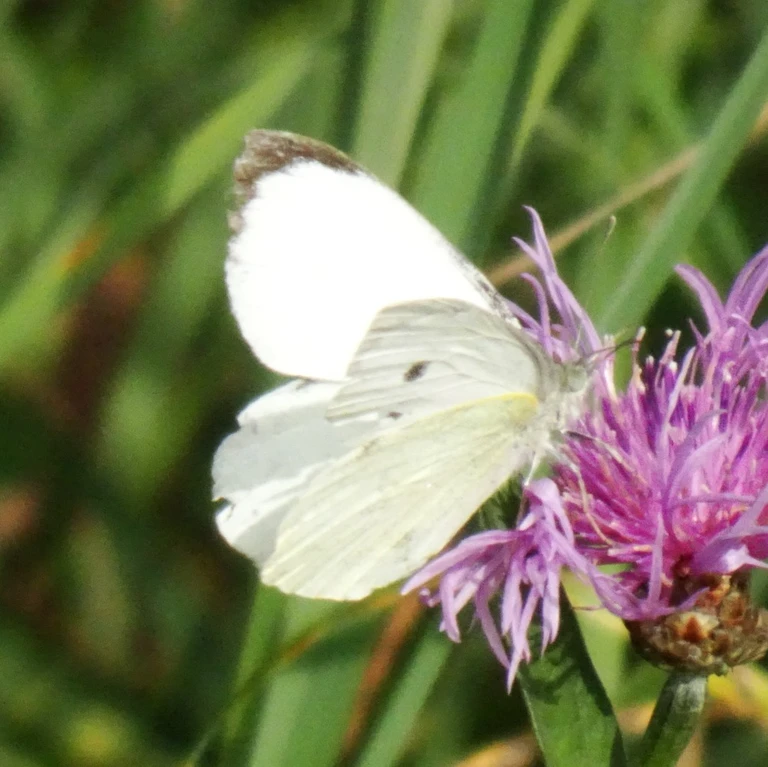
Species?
Pieris brassicae
